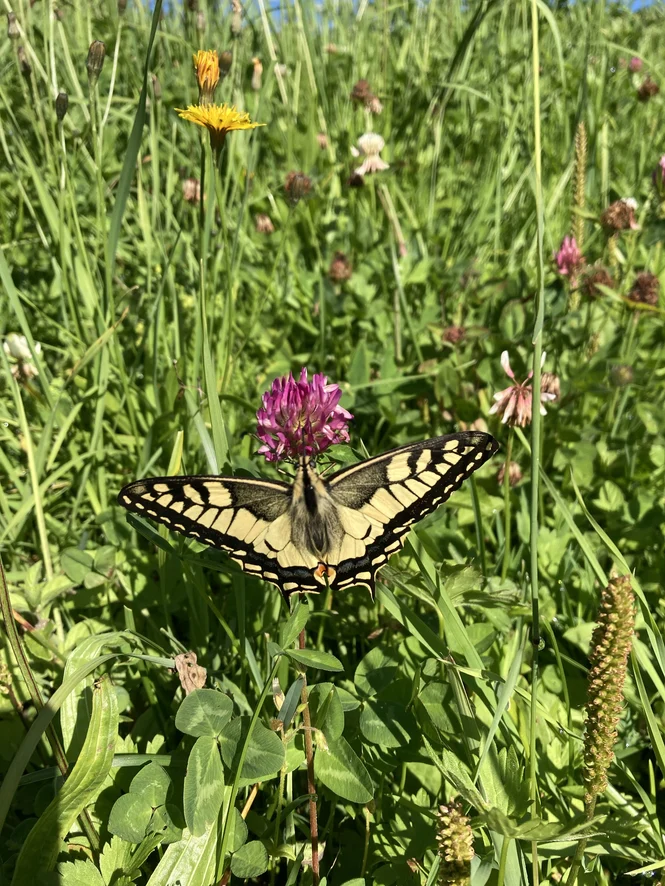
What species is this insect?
Papilio machaon
